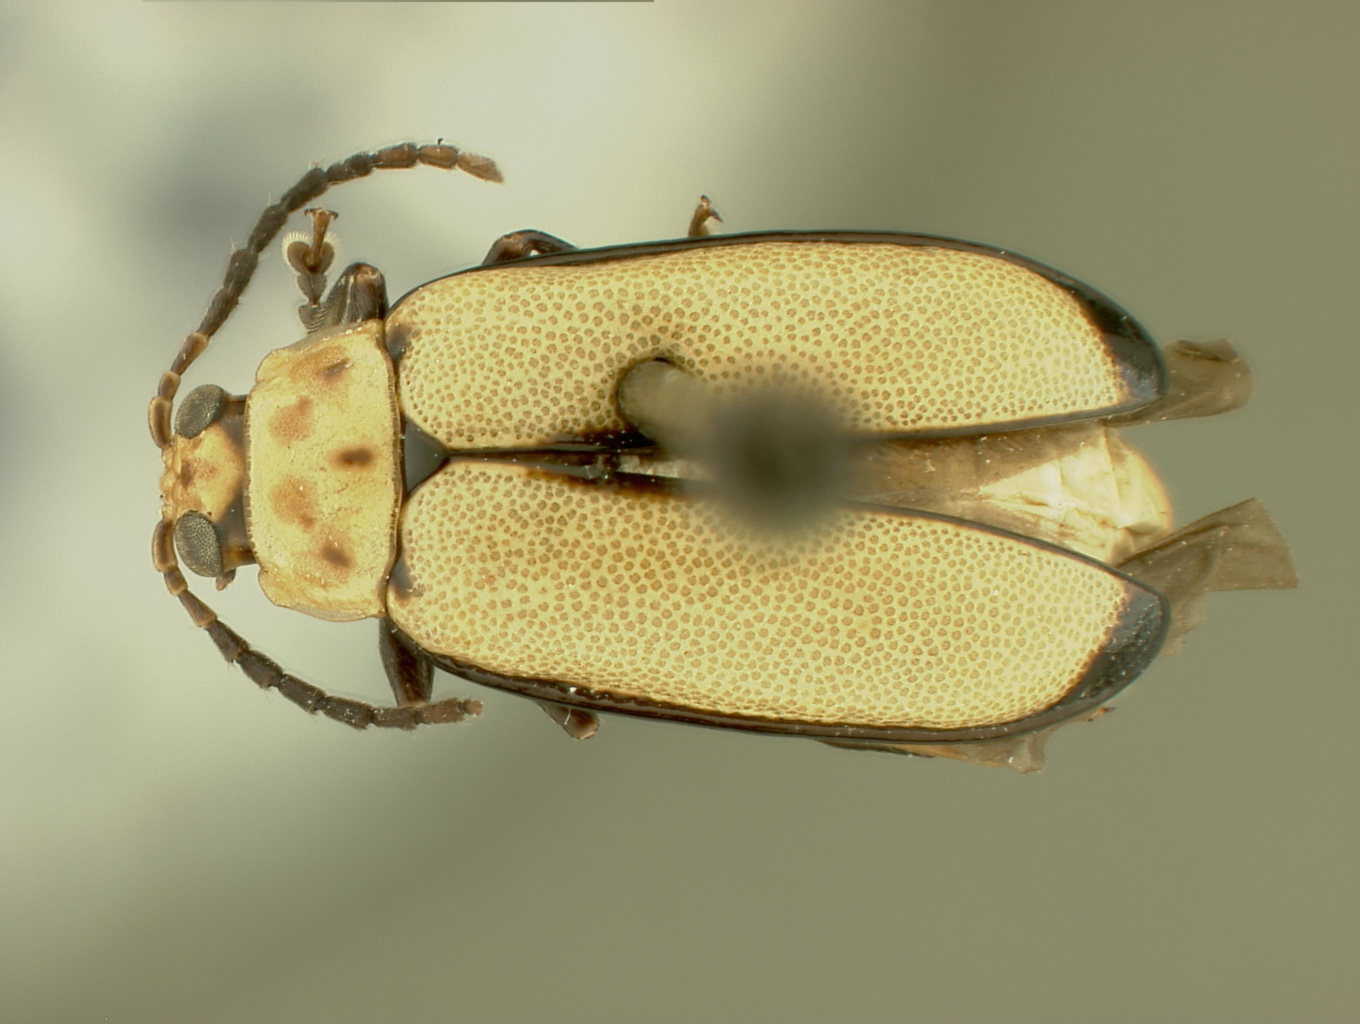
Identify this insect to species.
Disonycha longipennis
